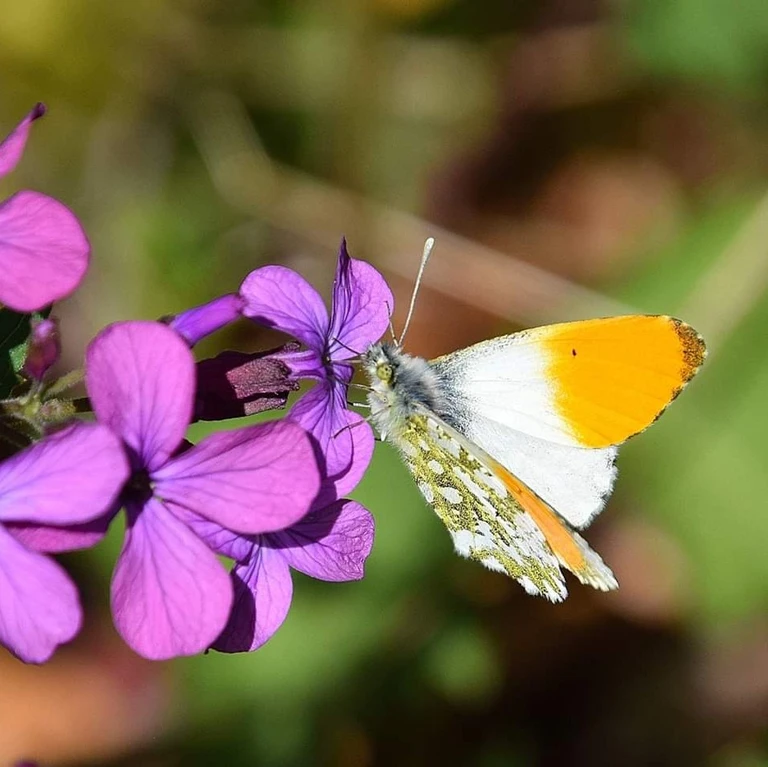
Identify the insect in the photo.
Anthocharis cardamines
